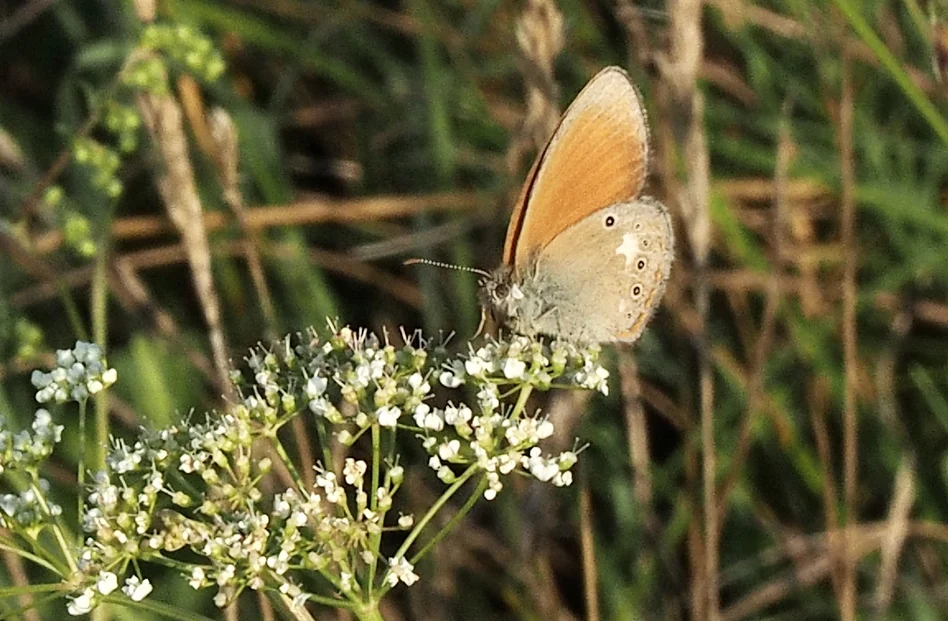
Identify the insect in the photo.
Coenonympha glycerion (also Coenonympha iphis)
